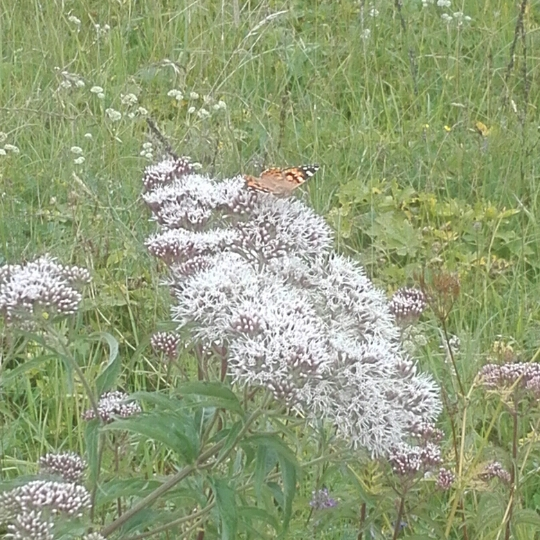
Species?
Vanessa cardui
